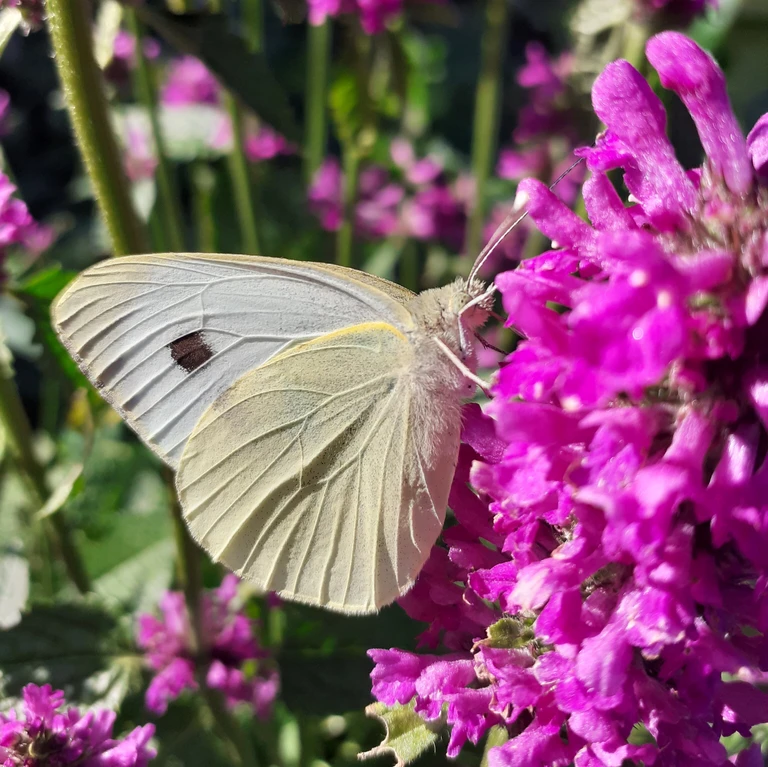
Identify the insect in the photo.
Pieris brassicae
